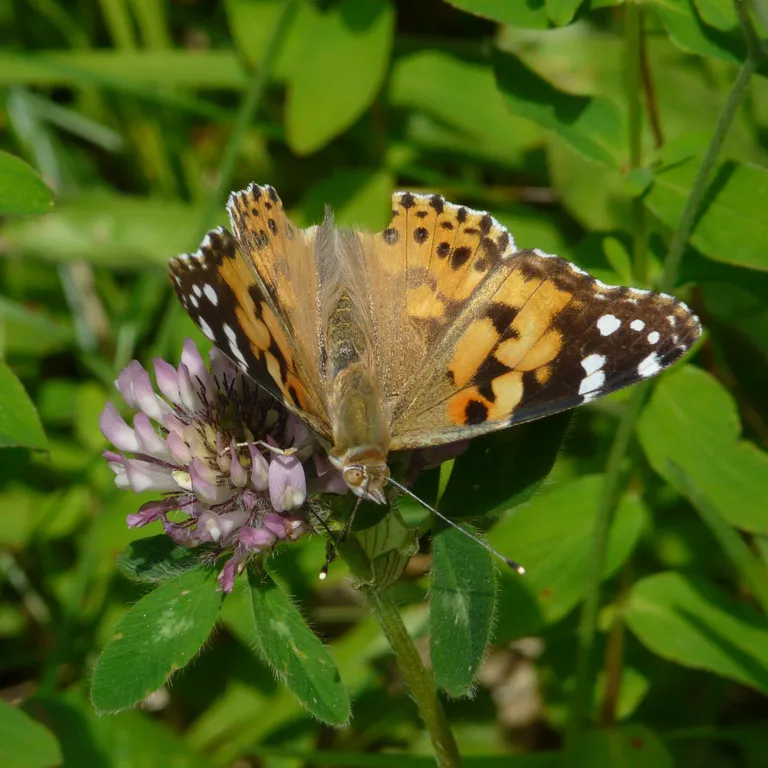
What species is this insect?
Vanessa cardui
